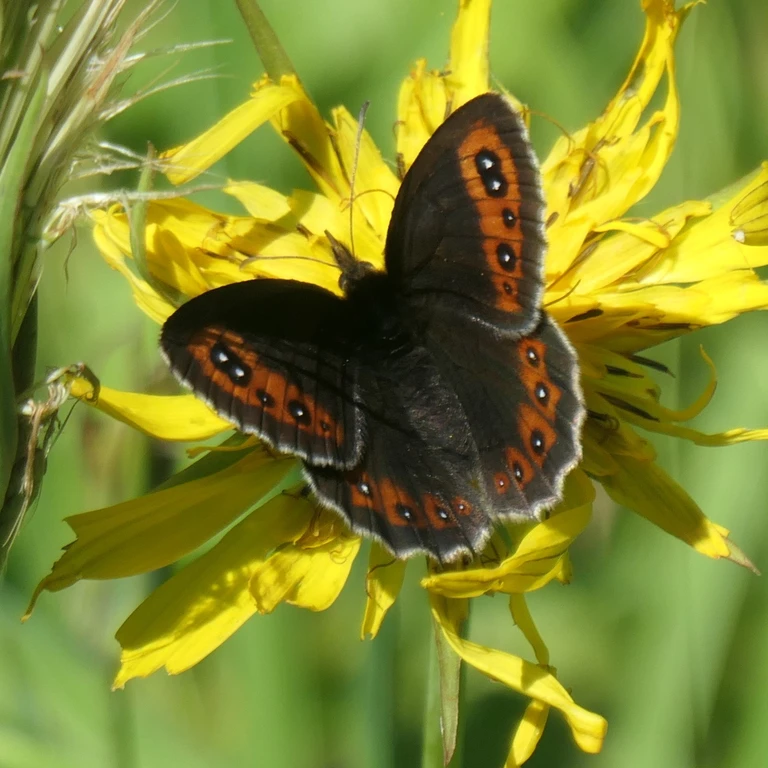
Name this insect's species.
Erebia aethiops
